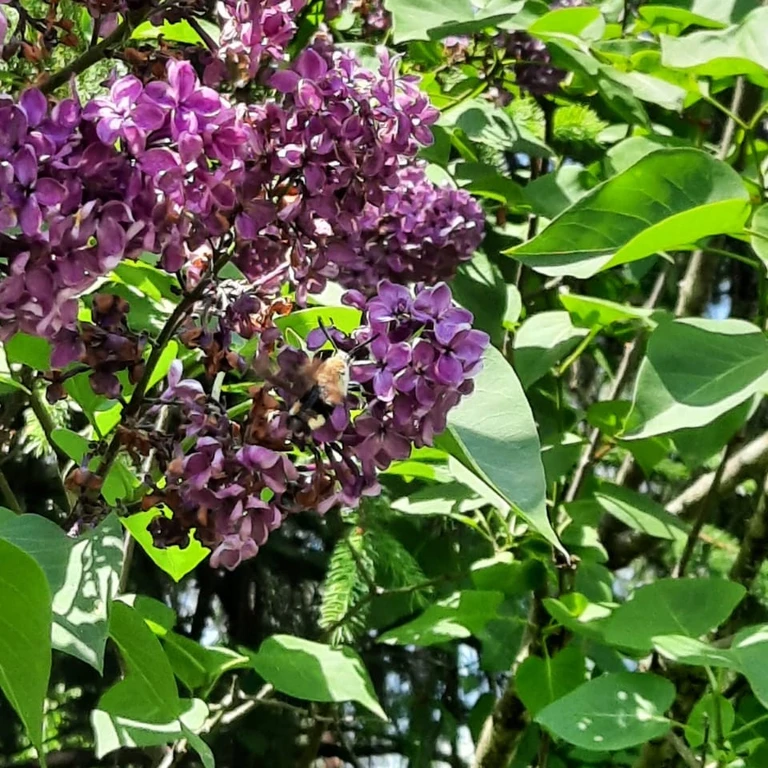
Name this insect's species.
Hemaris fuciformis
